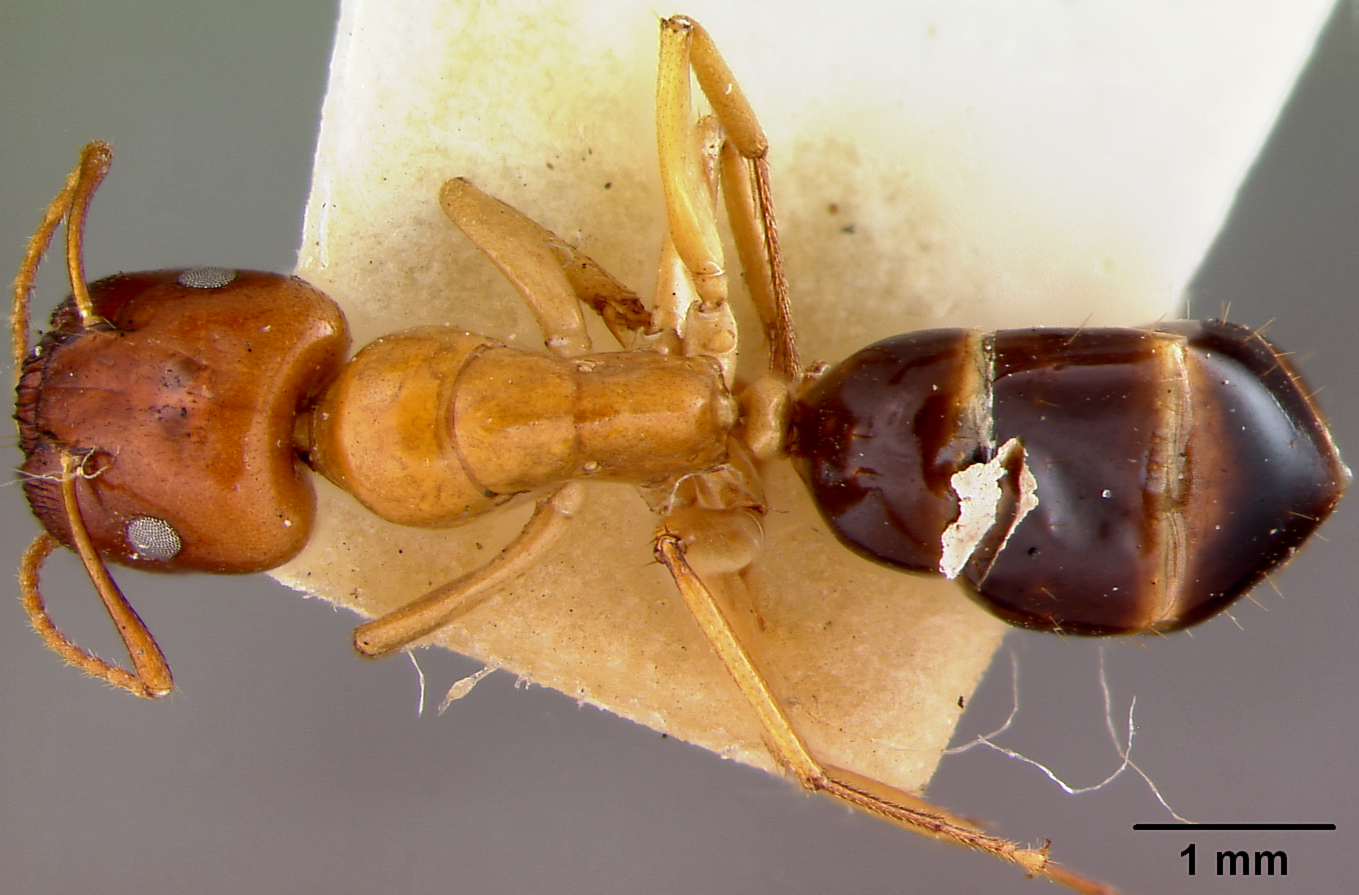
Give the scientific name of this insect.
Camponotus maudella
